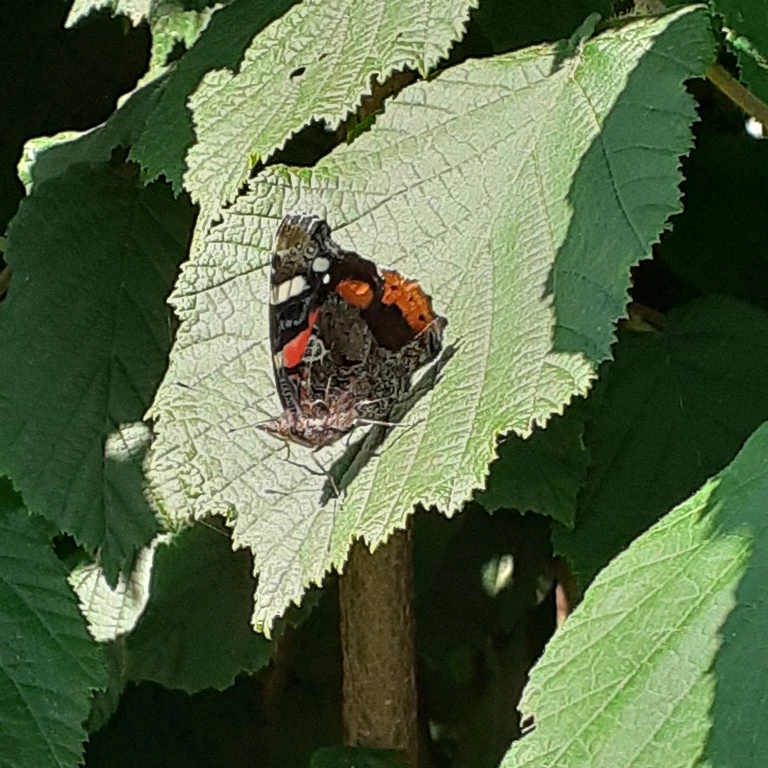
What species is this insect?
Vanessa atalanta
